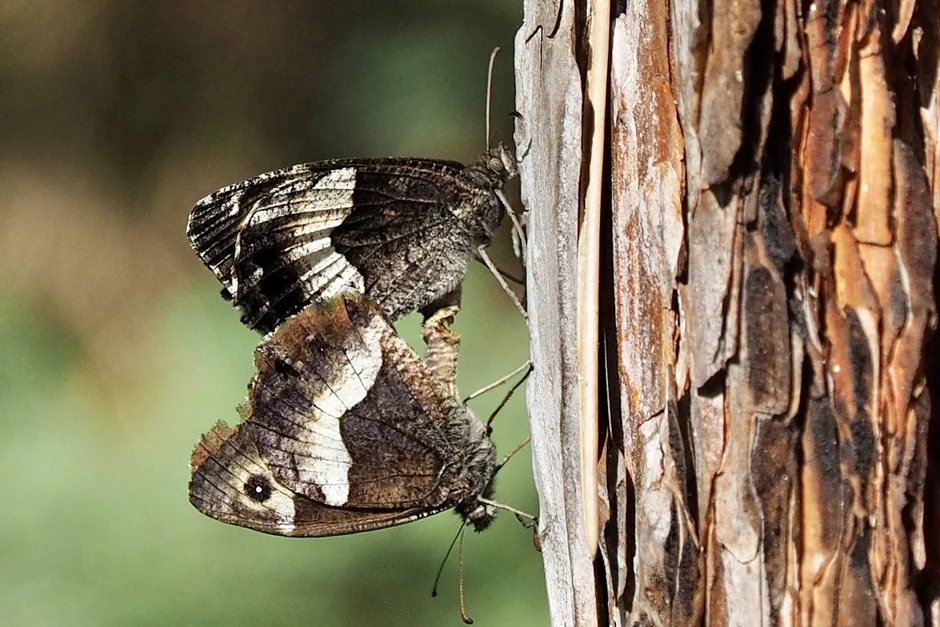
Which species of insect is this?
Hipparchia alcyone
